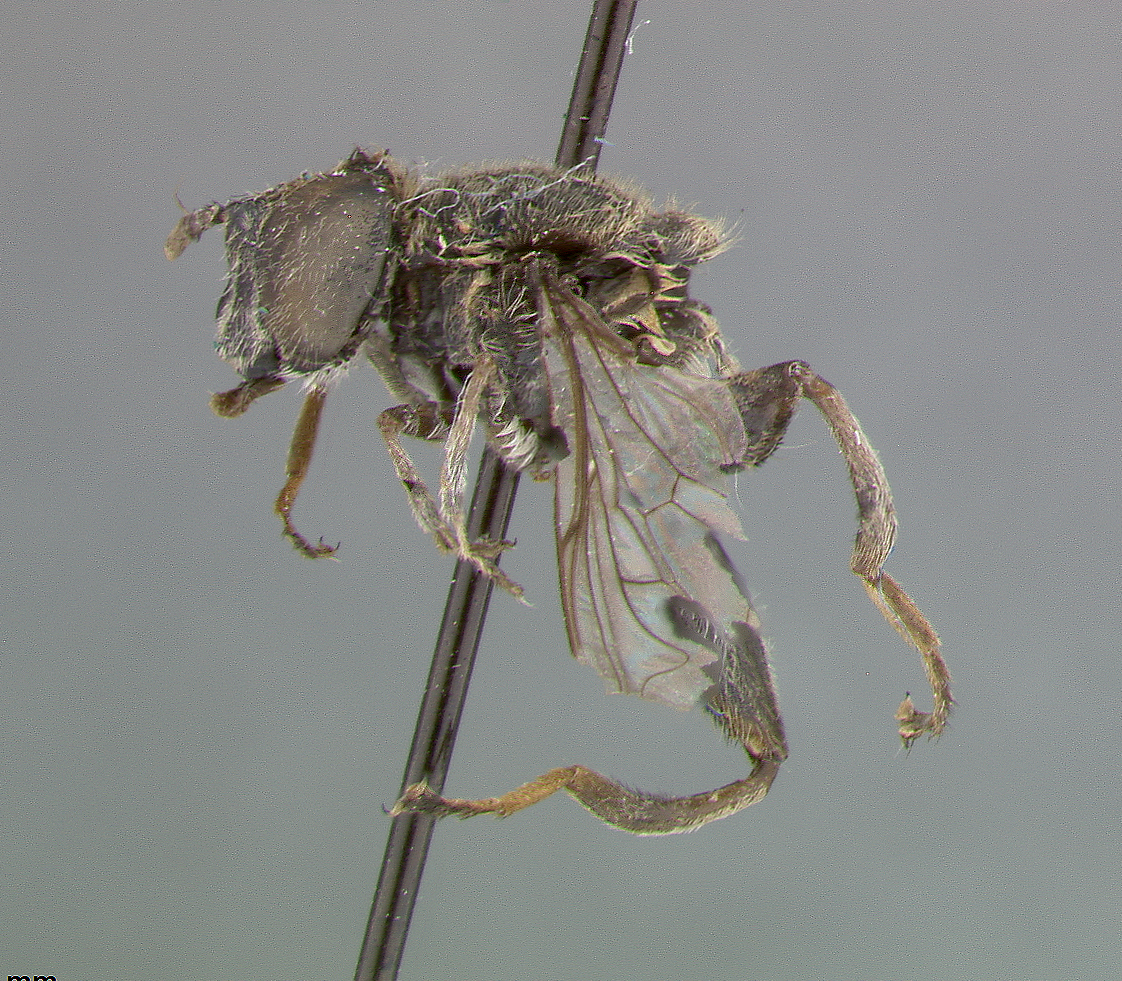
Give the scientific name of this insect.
Quichuana picadoi
